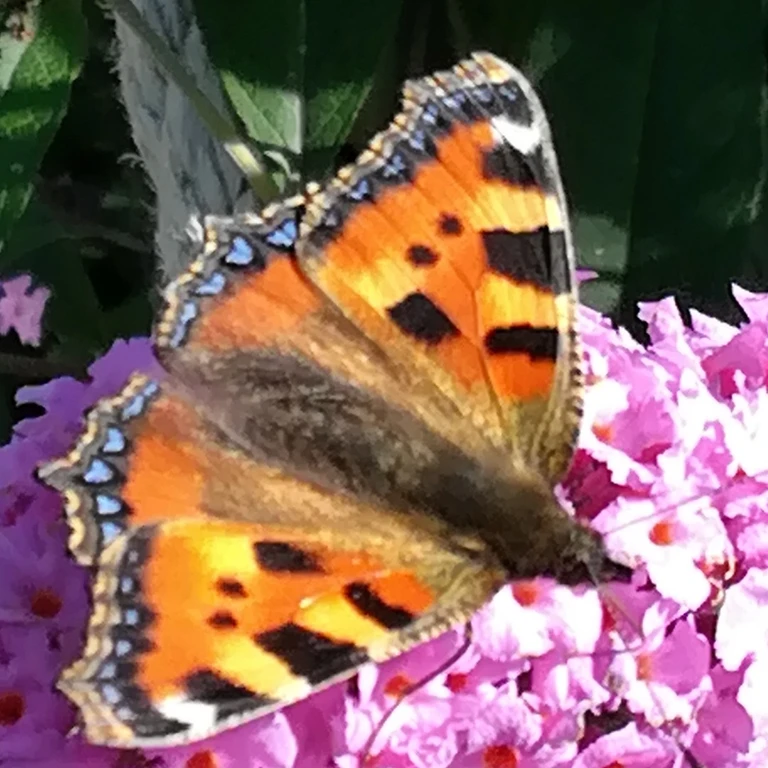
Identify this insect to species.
Aglais urticae
